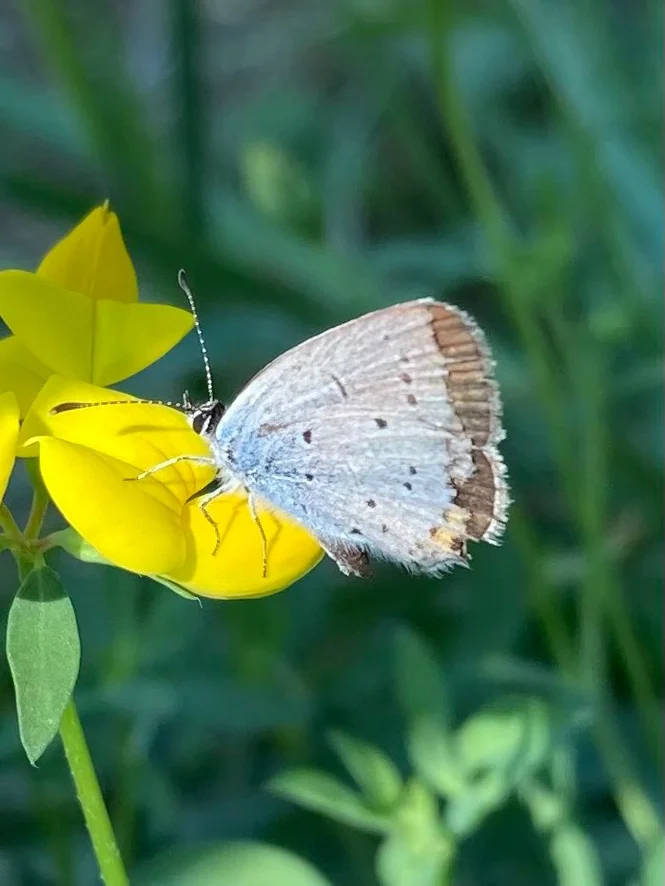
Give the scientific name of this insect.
Cupido argiades (also Elkalyce argiades)
